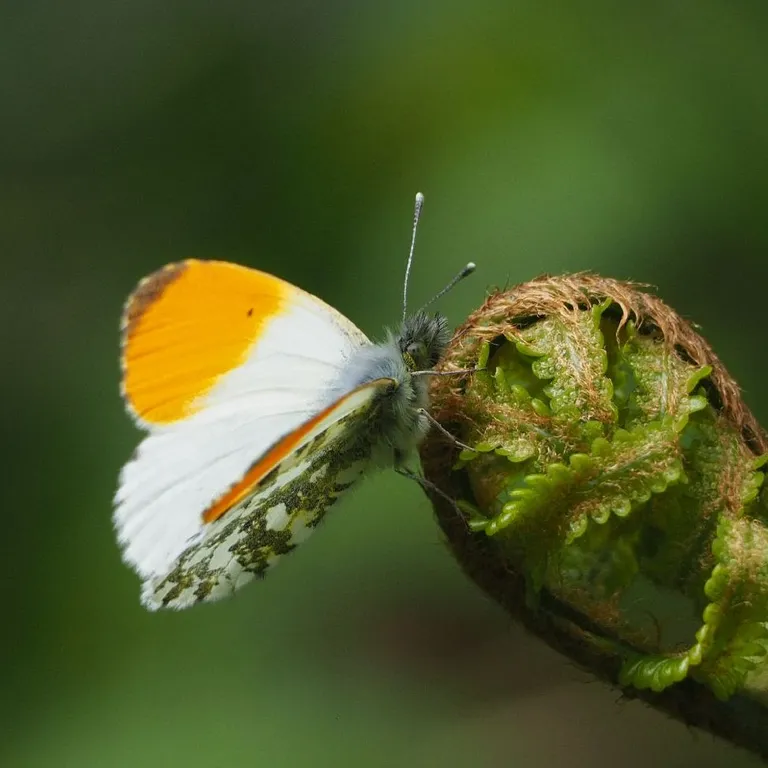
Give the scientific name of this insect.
Anthocharis cardamines
